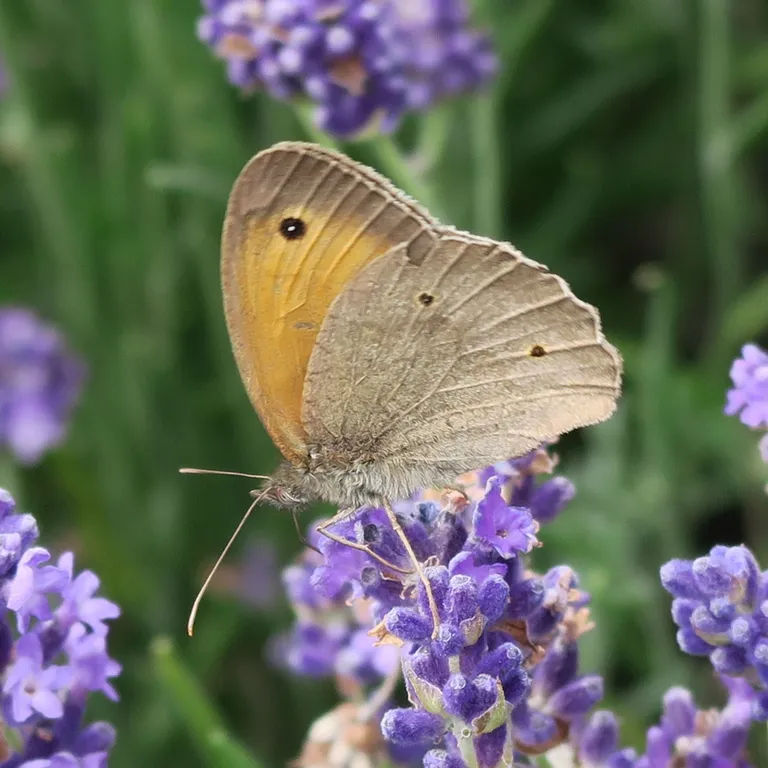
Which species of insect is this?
Maniola jurtina
